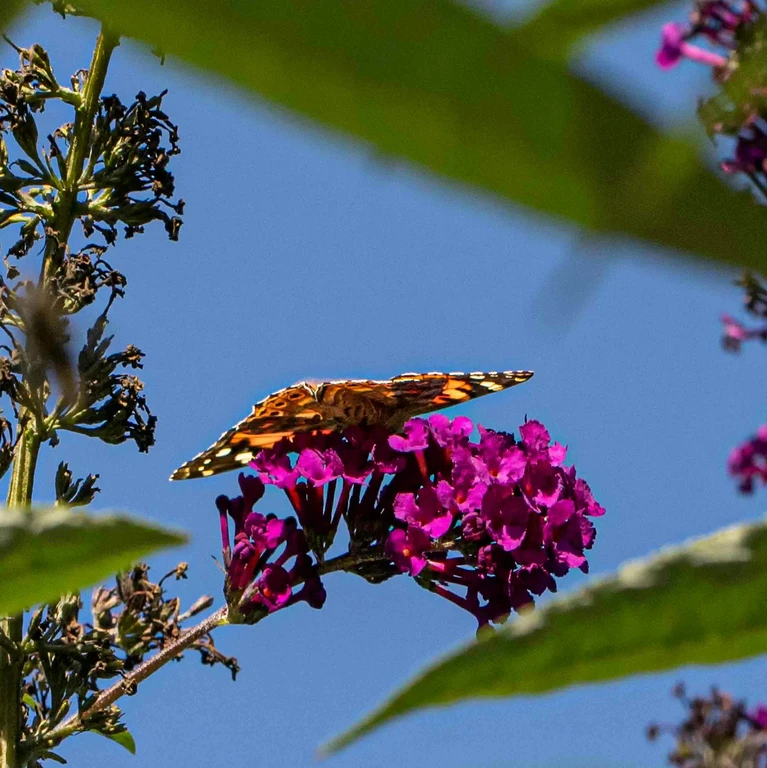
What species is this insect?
Vanessa cardui
